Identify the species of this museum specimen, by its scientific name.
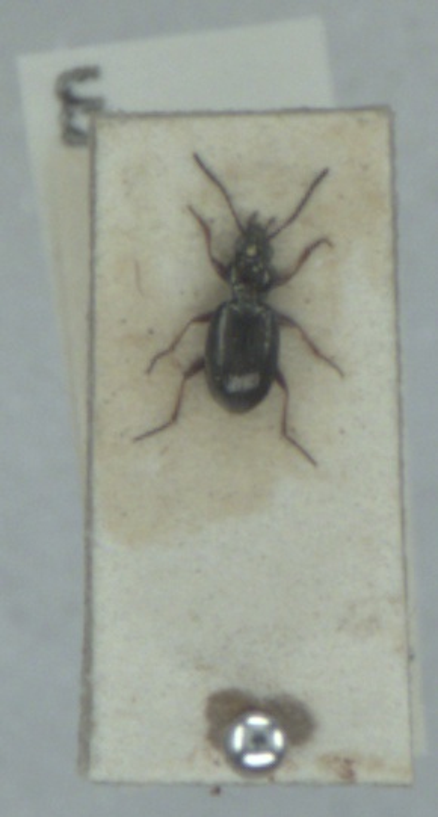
Bembidion lampros
